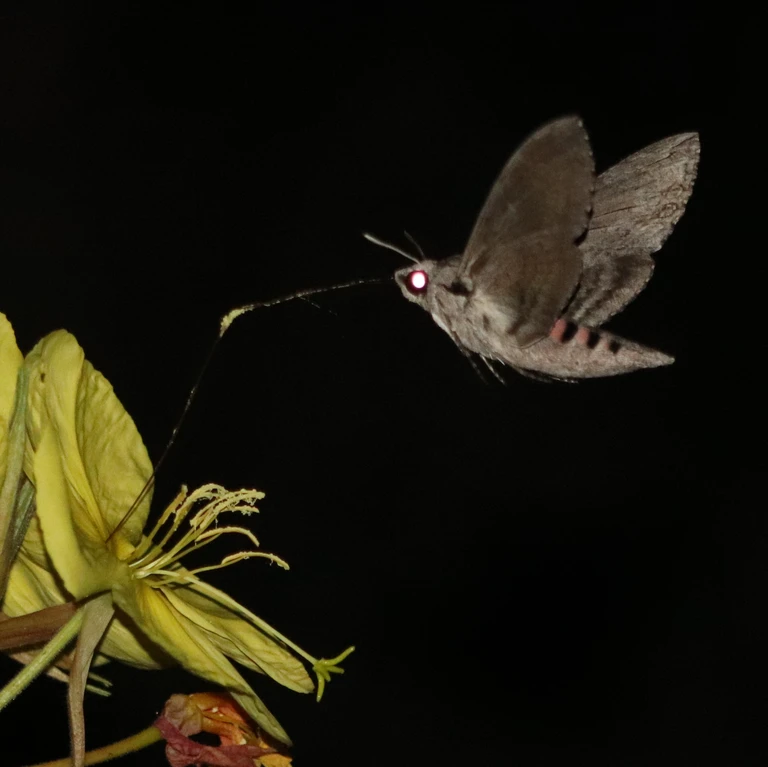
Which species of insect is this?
Agrius convolvuli
